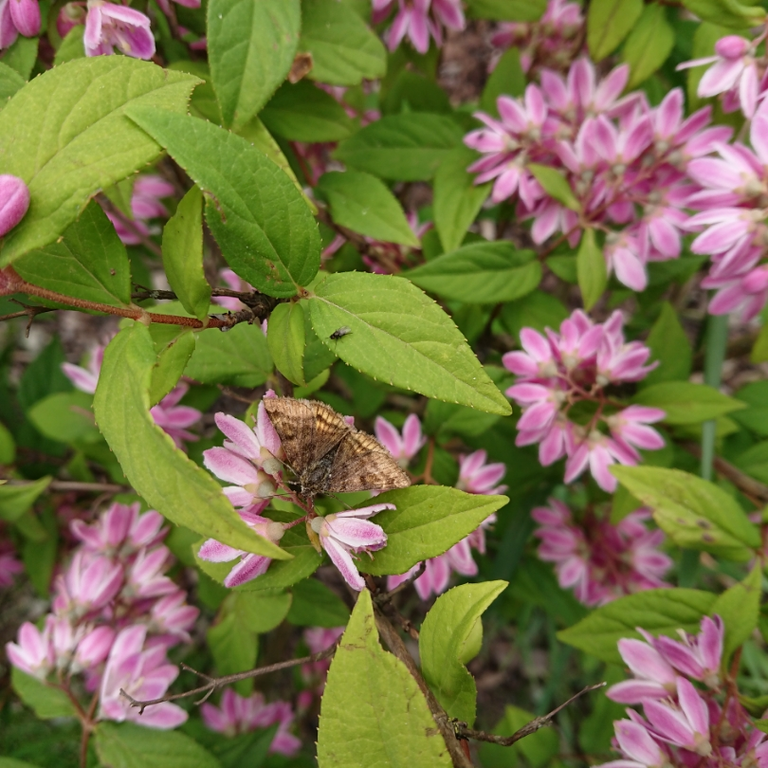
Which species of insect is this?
Euclidia glyphica
